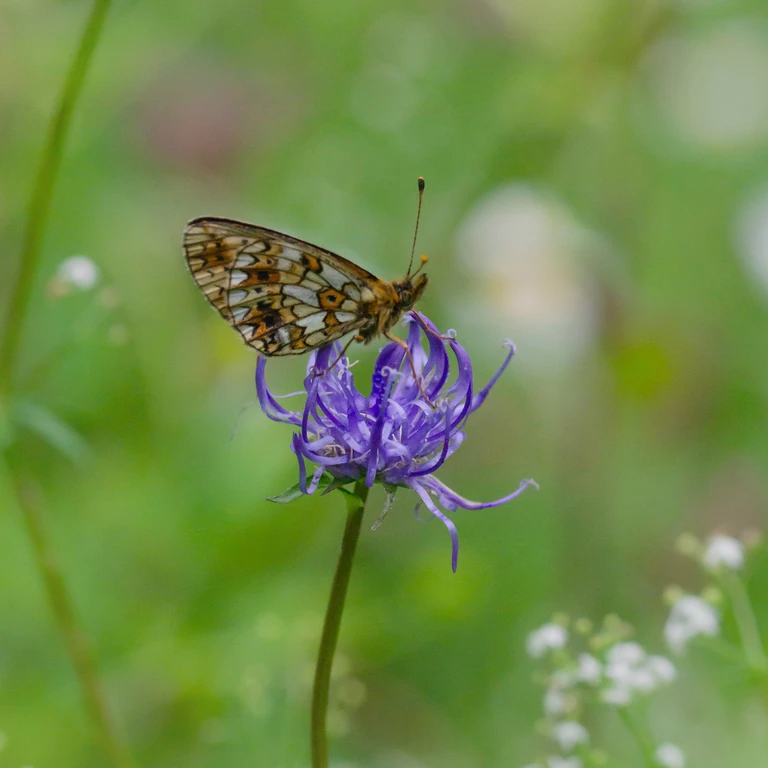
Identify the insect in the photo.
Boloria selene
